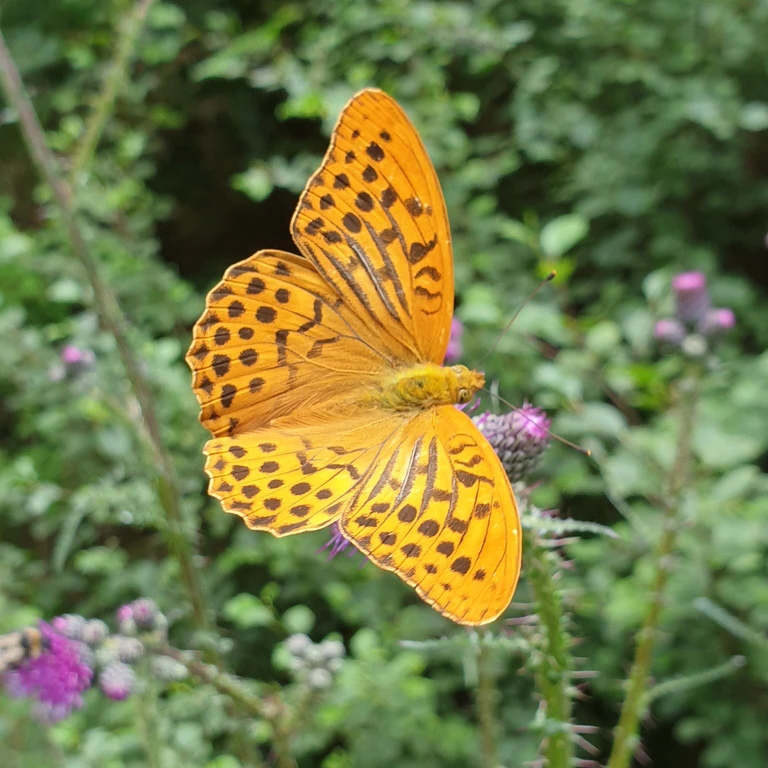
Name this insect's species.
Argynnis paphia
